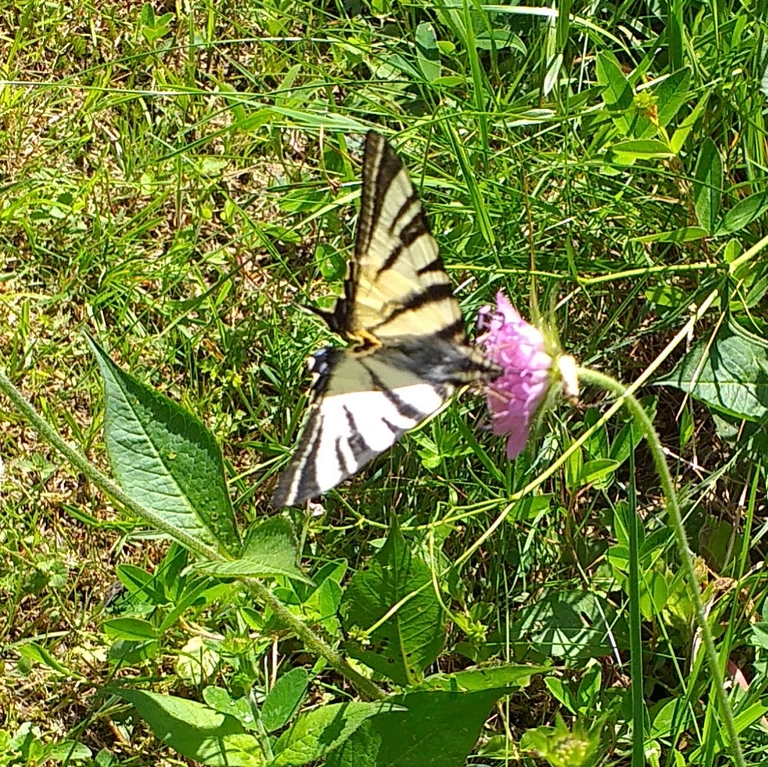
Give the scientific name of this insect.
Iphiclides podalirius
